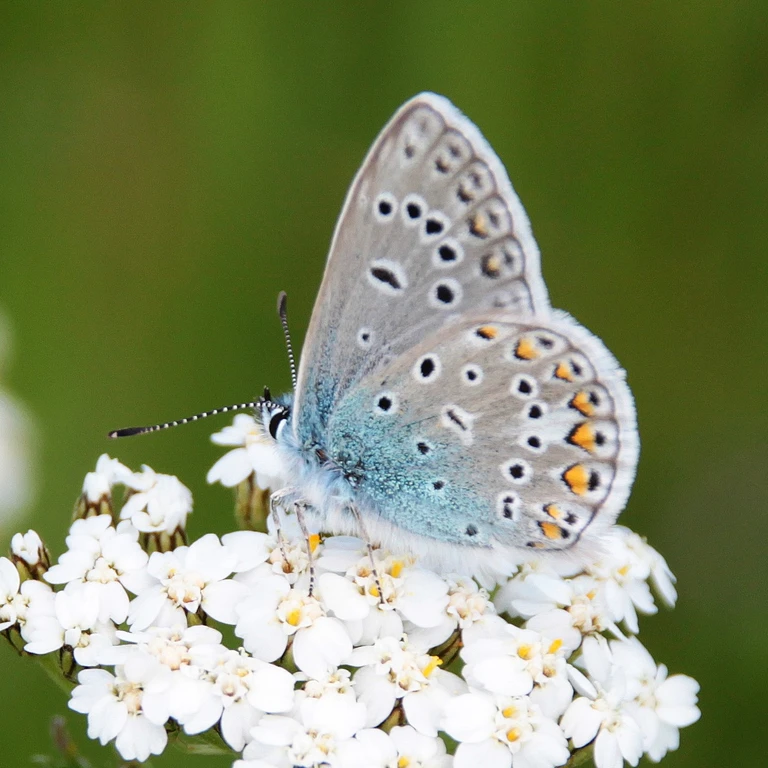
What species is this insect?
Polyommatus icarus
